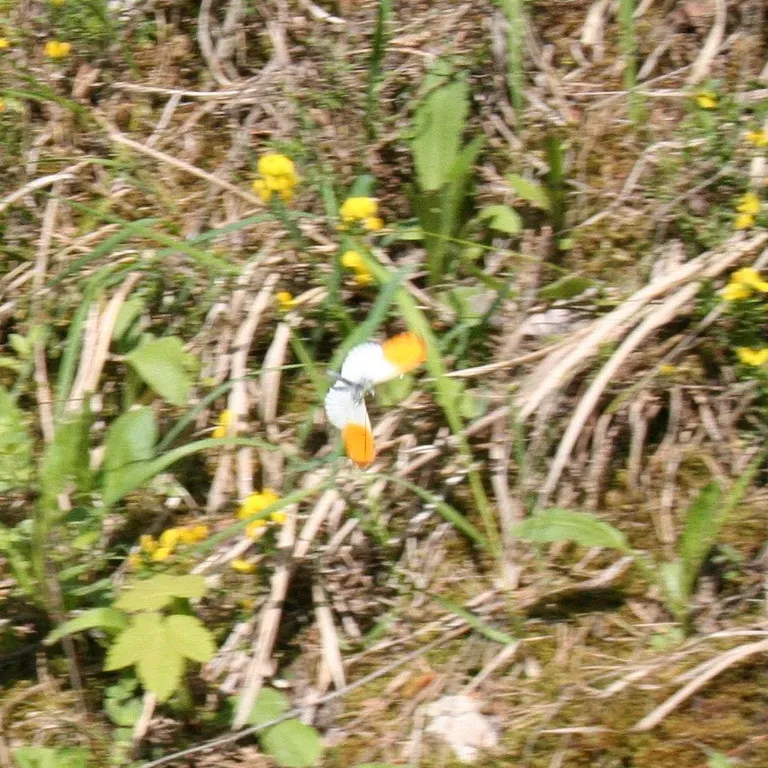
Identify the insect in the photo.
Anthocharis cardamines
